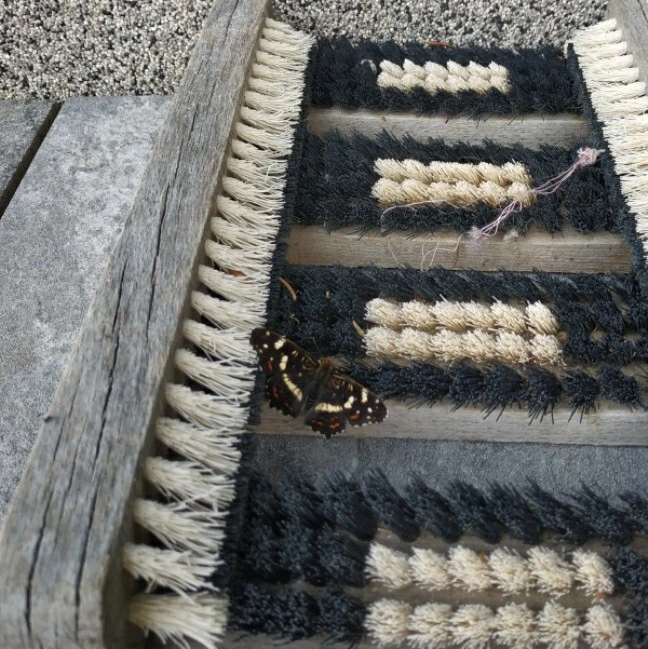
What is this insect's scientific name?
Araschnia levana
